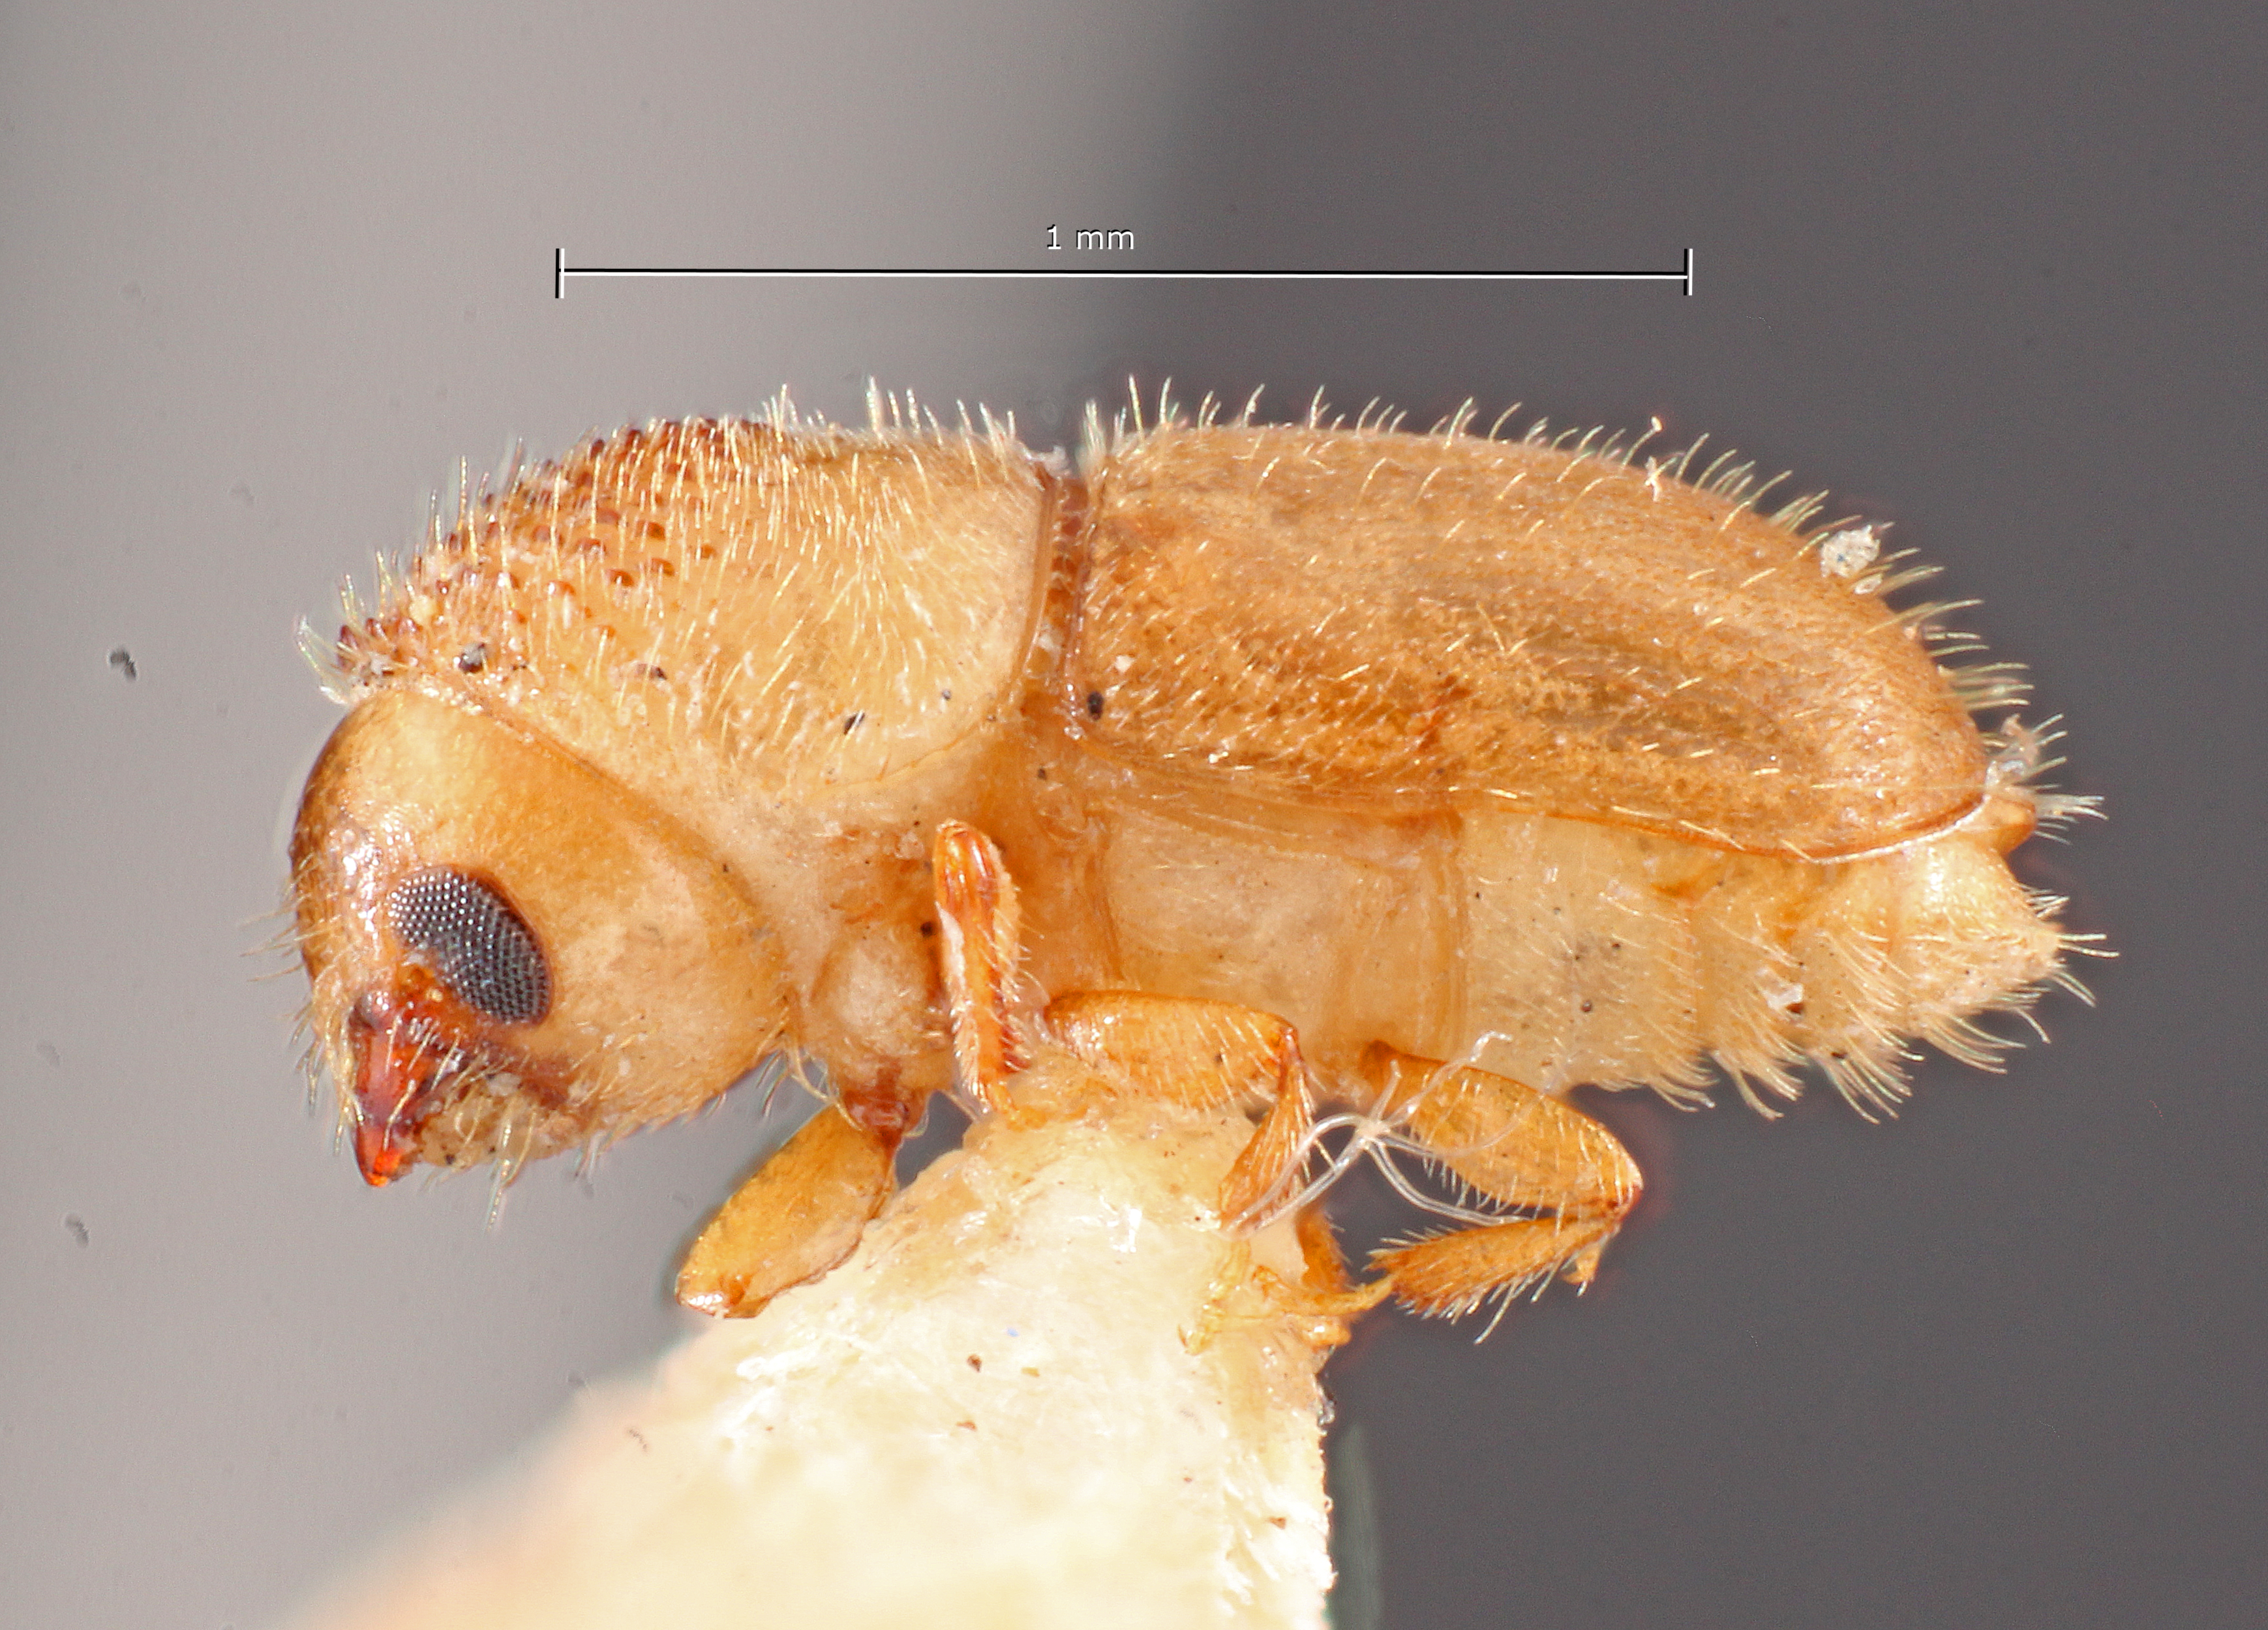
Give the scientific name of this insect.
Hypocryphalus rotundus
